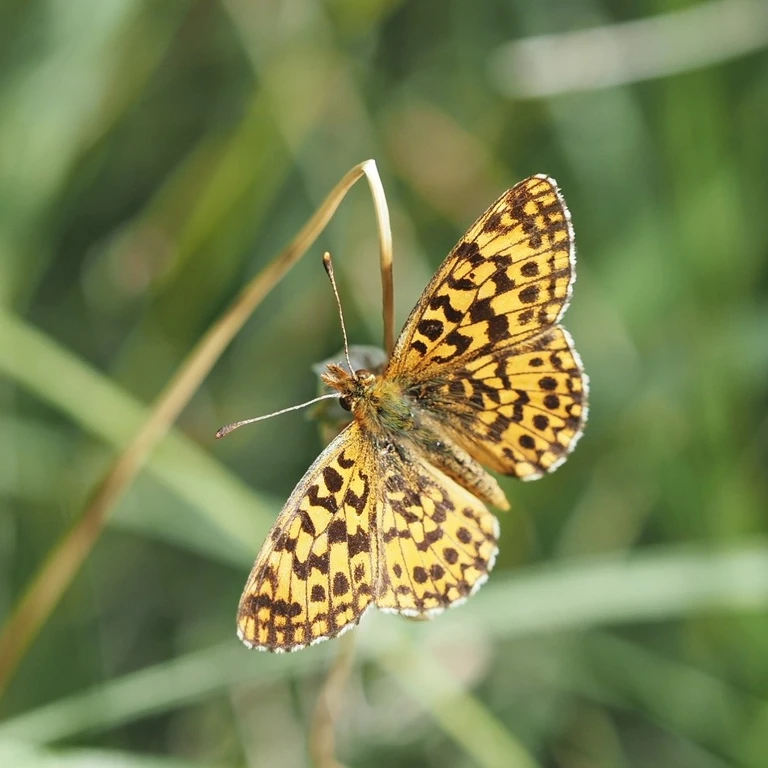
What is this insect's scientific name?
Boloria dia
